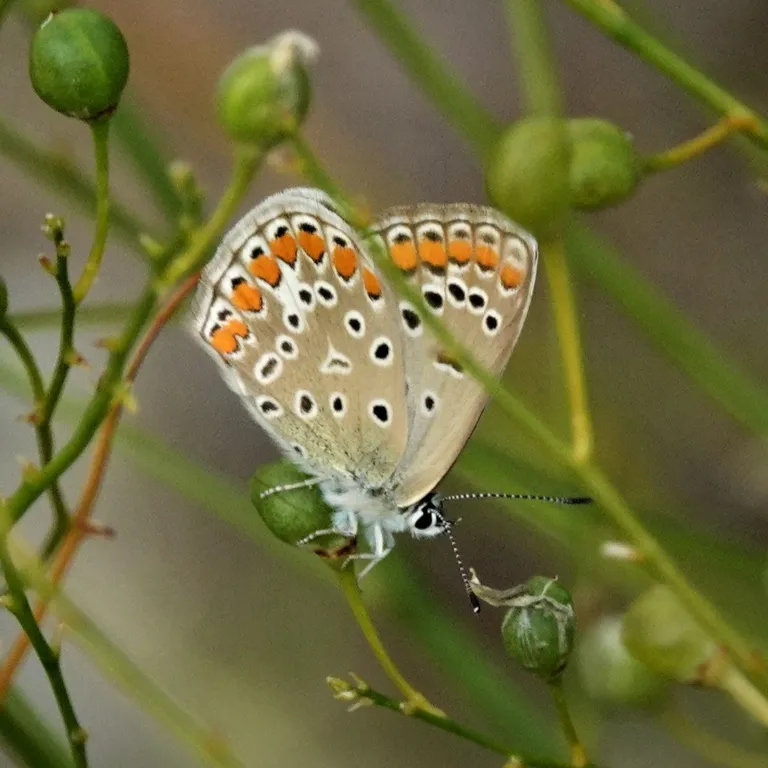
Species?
Polyommatus icarus
